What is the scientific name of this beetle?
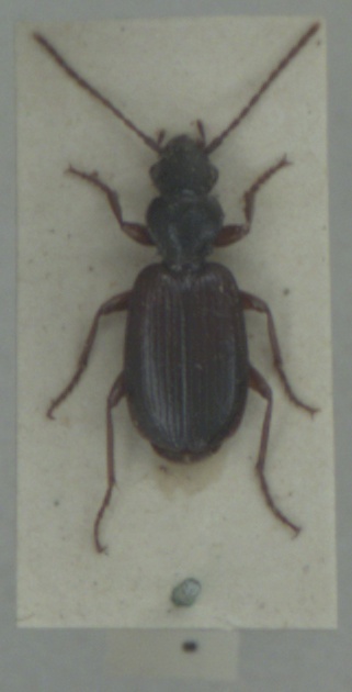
Cymindis vaporariorum
